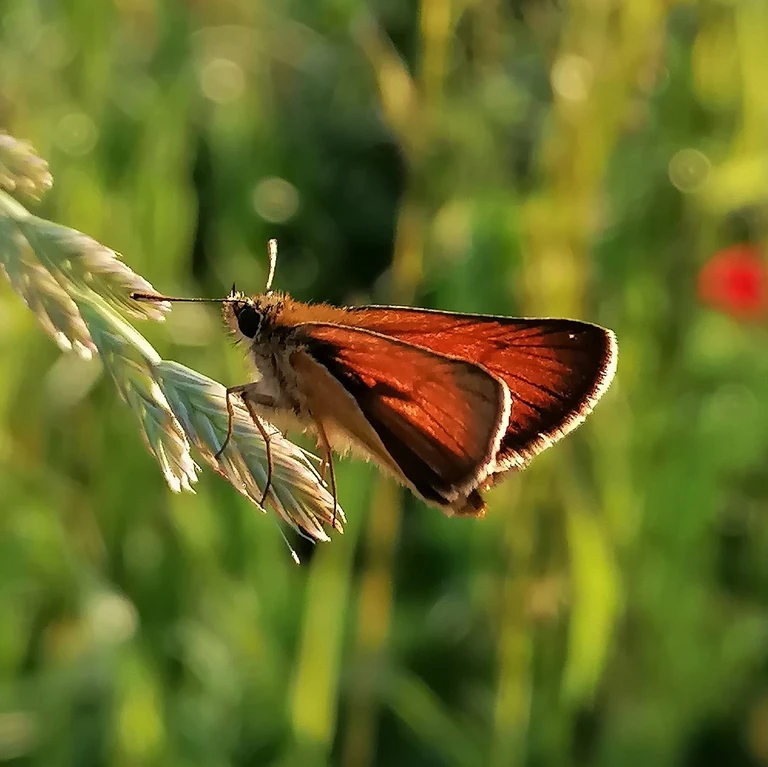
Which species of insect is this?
Thymelicus sylvestris
